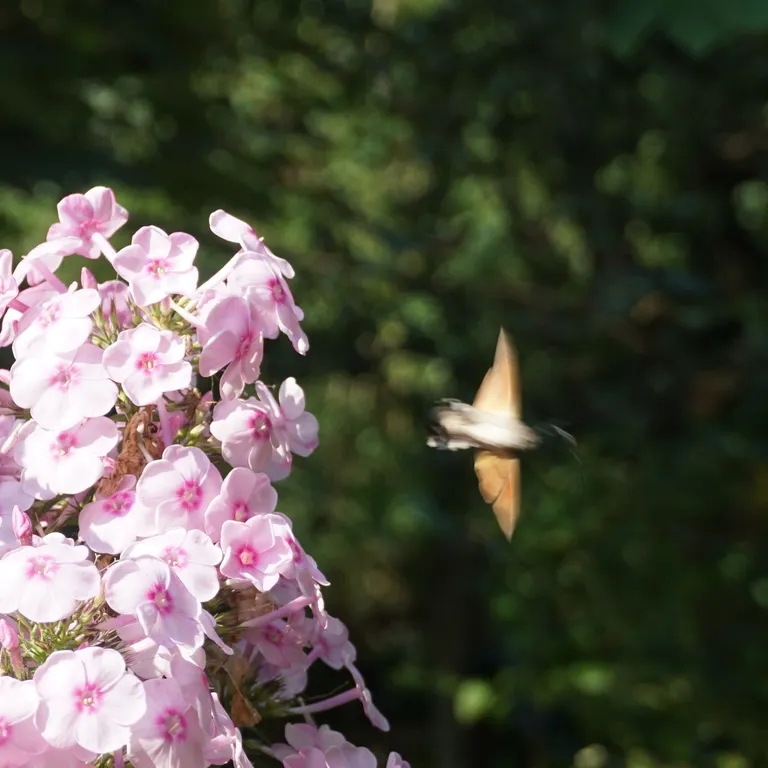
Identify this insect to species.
Macroglossum stellatarum
